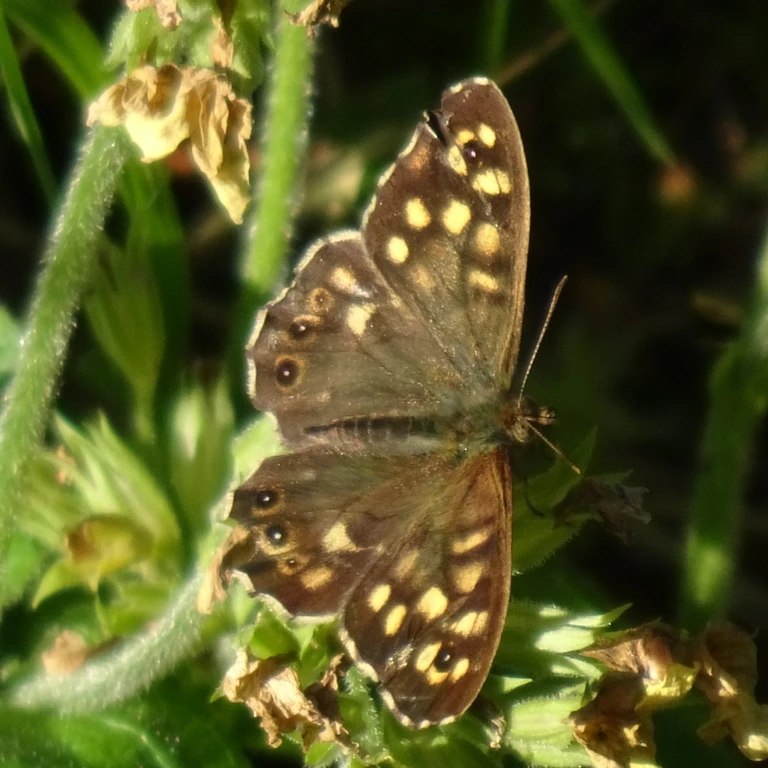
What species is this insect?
Pararge aegeria
